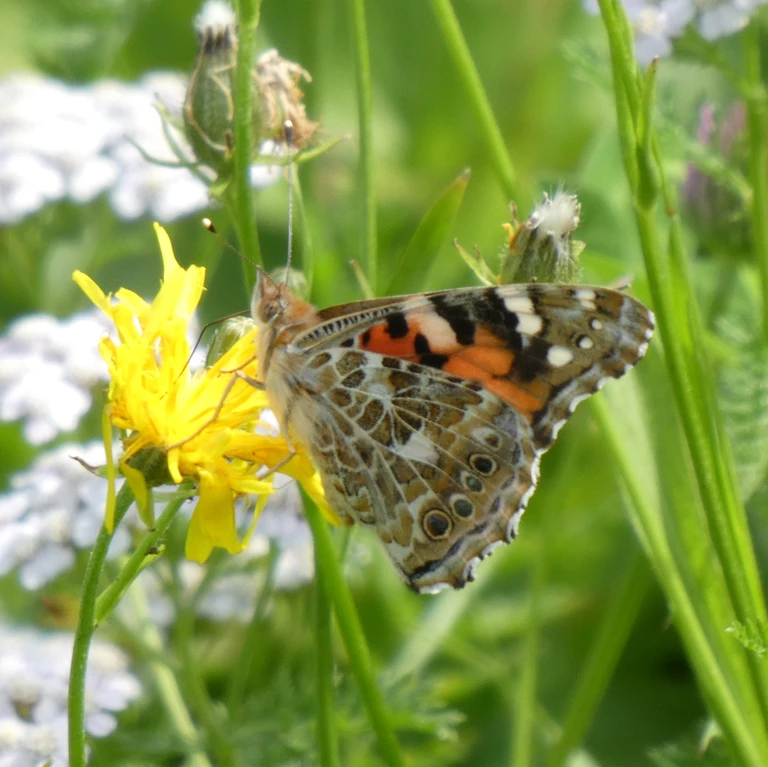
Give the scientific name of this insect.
Vanessa cardui
